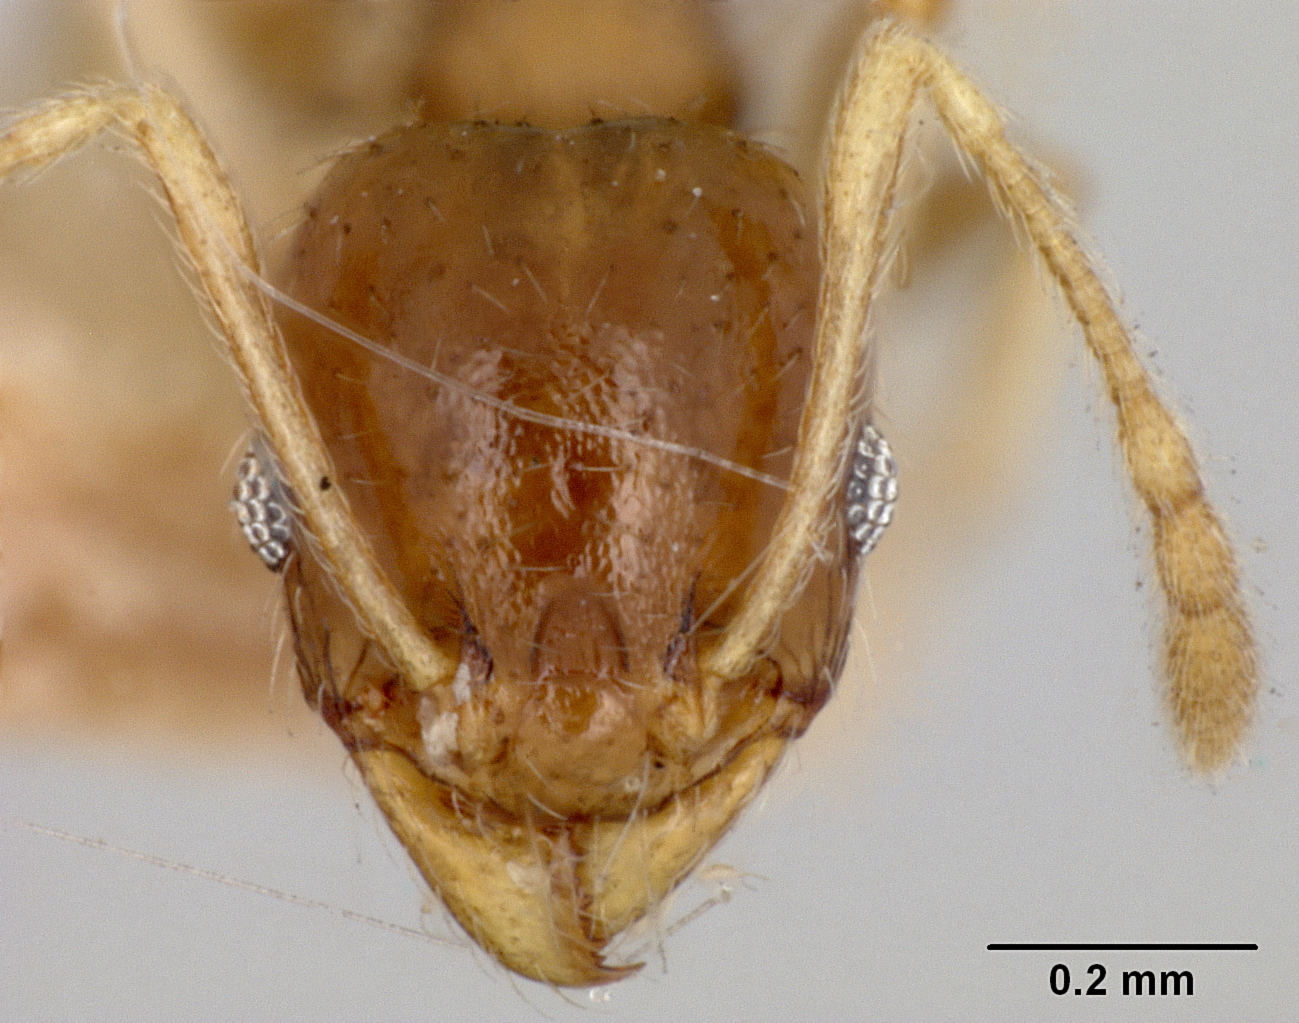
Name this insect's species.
Pheidole floridana
